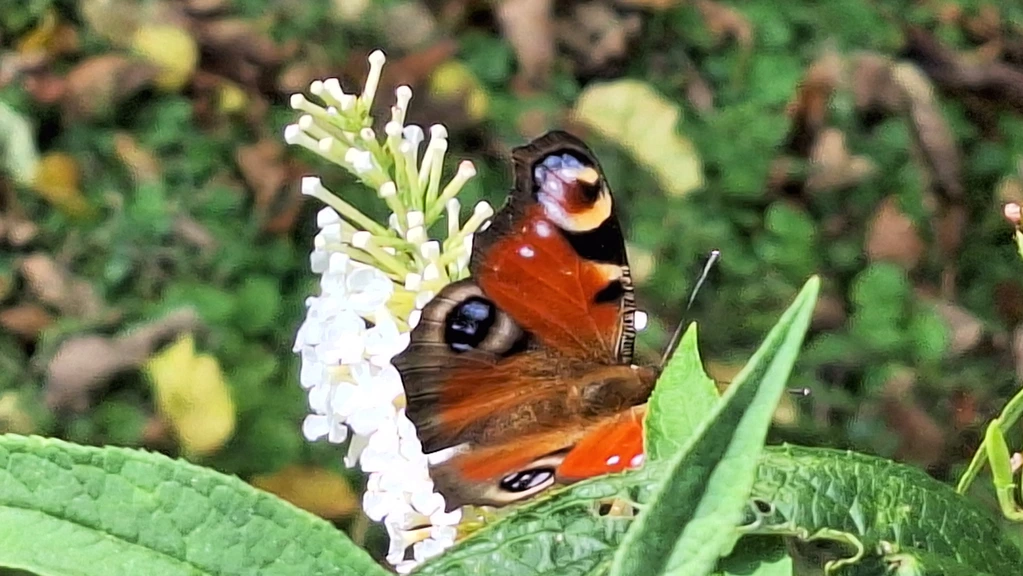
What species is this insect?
Aglais io
